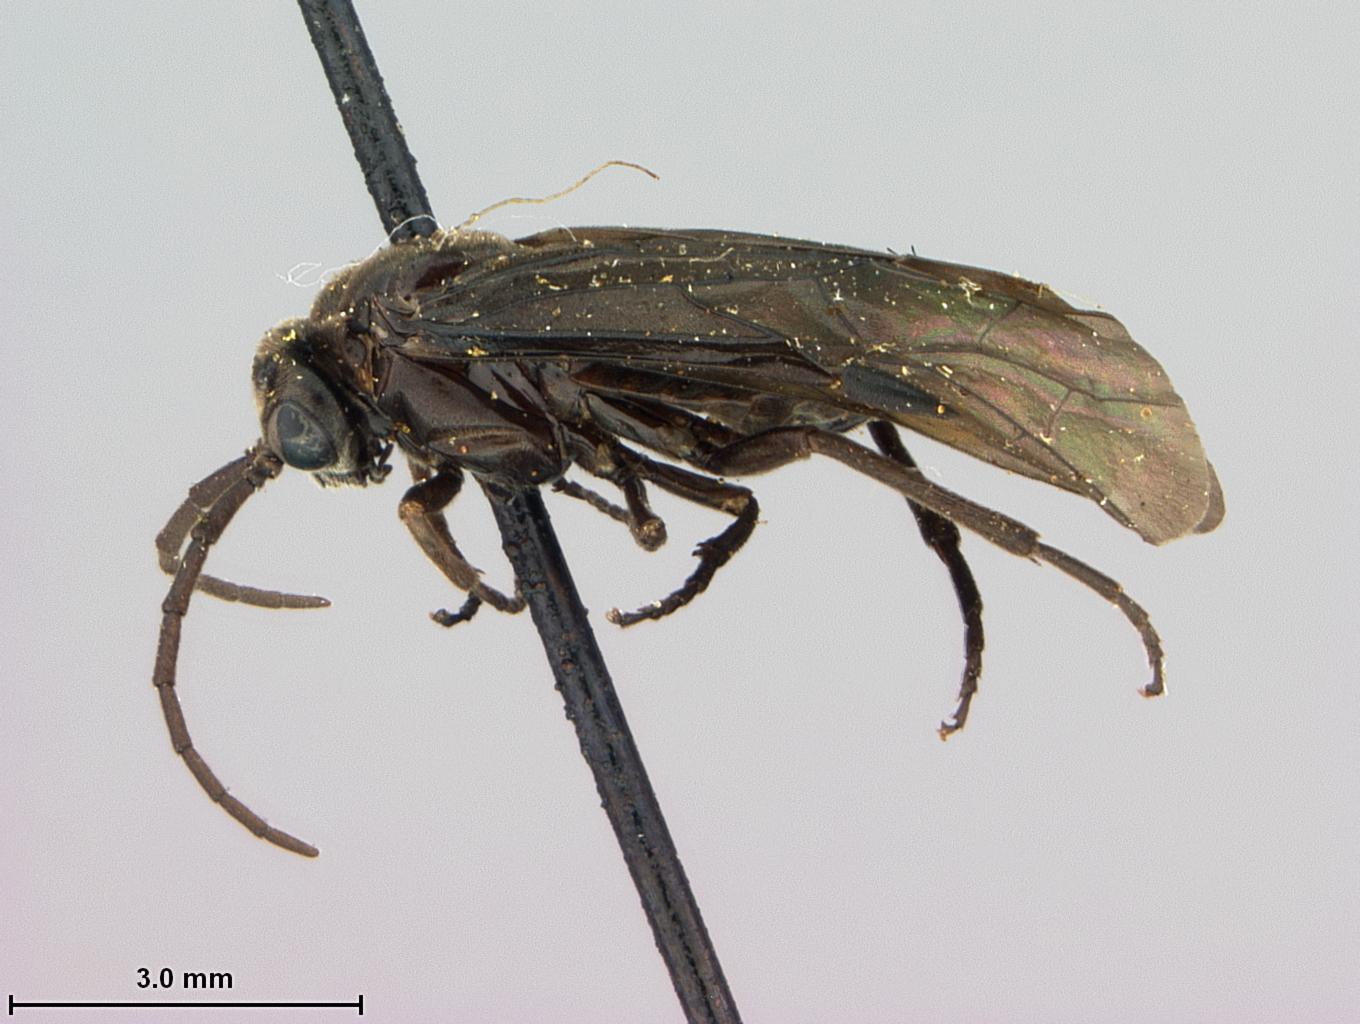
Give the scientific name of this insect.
Phymatocera smilacinae
